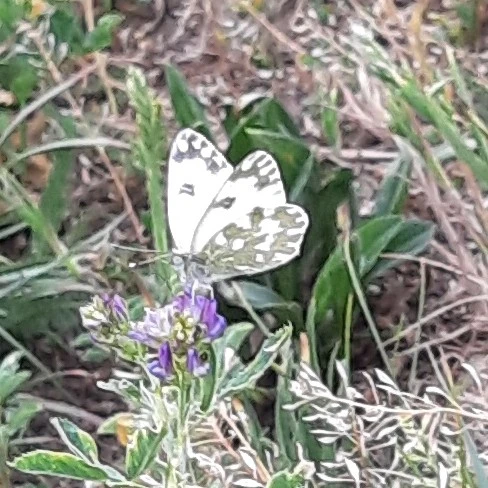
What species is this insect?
Pontia edusa
